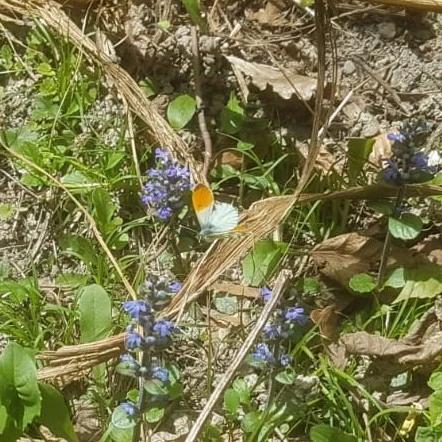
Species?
Anthocharis cardamines
